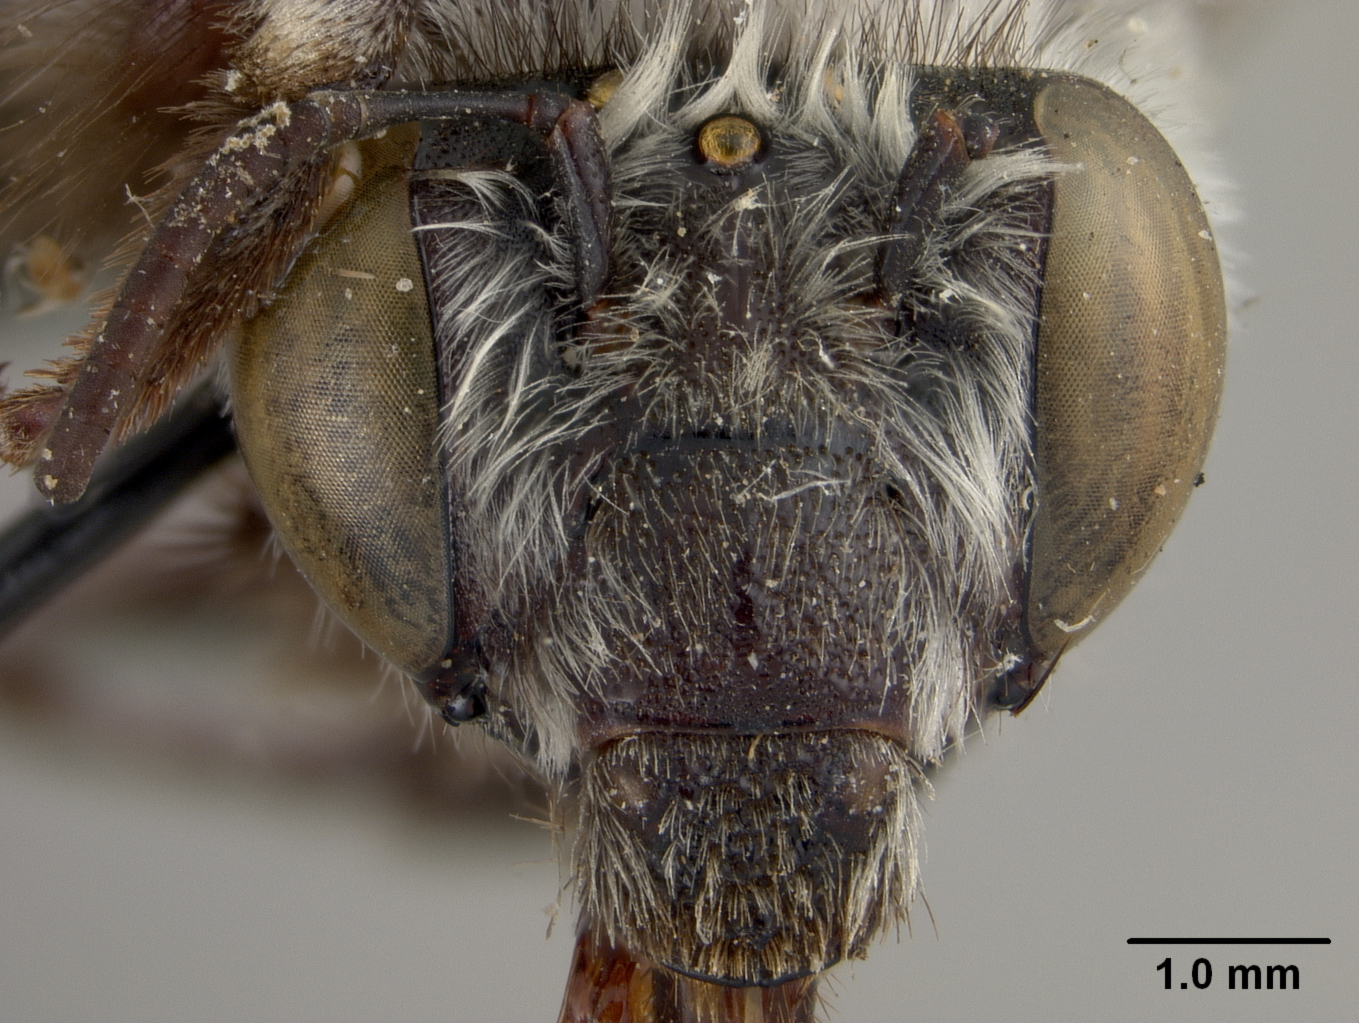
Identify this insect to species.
Anthophora robbi
